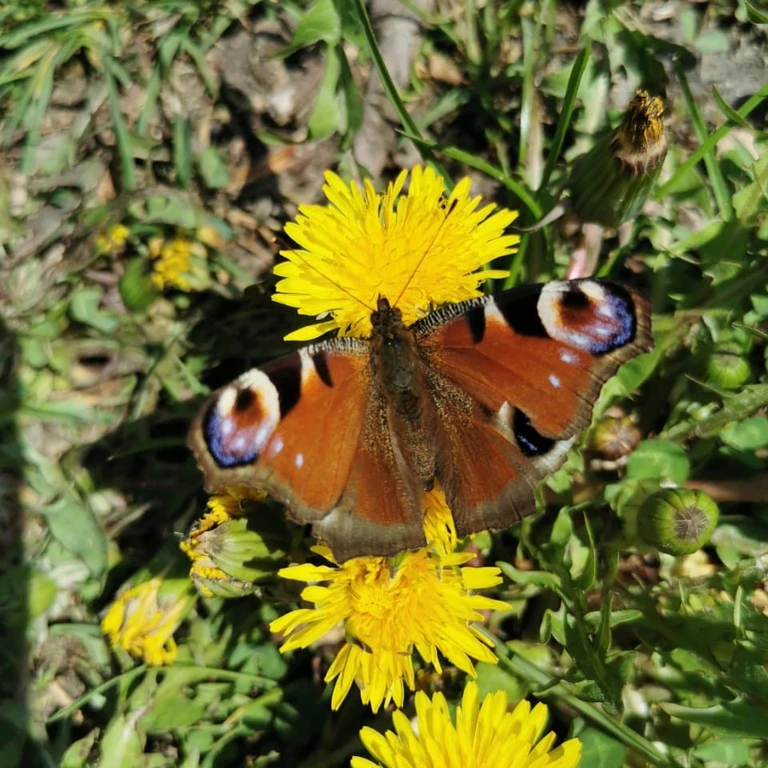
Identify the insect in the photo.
Aglais io
